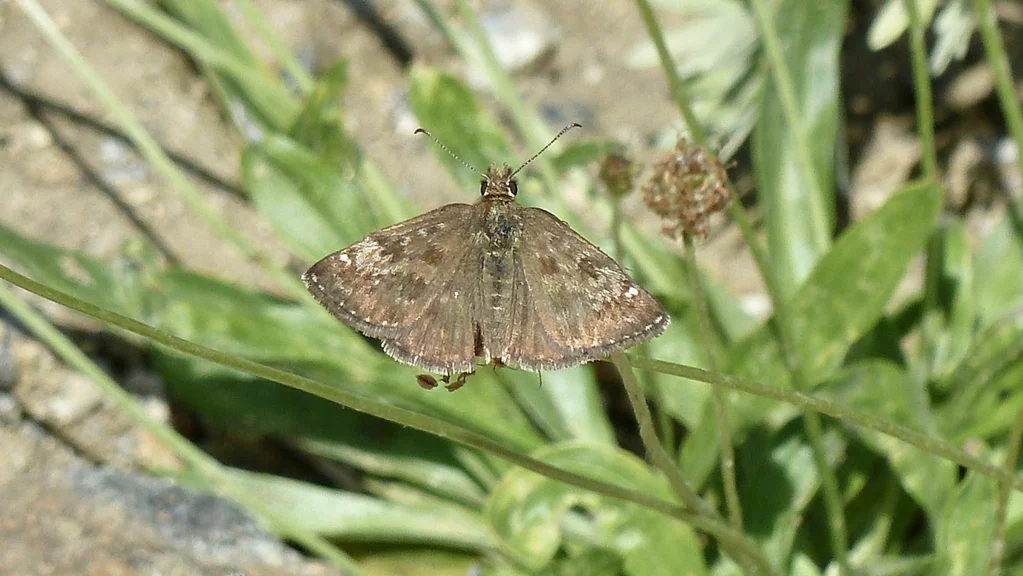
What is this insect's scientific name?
Erynnis tages
